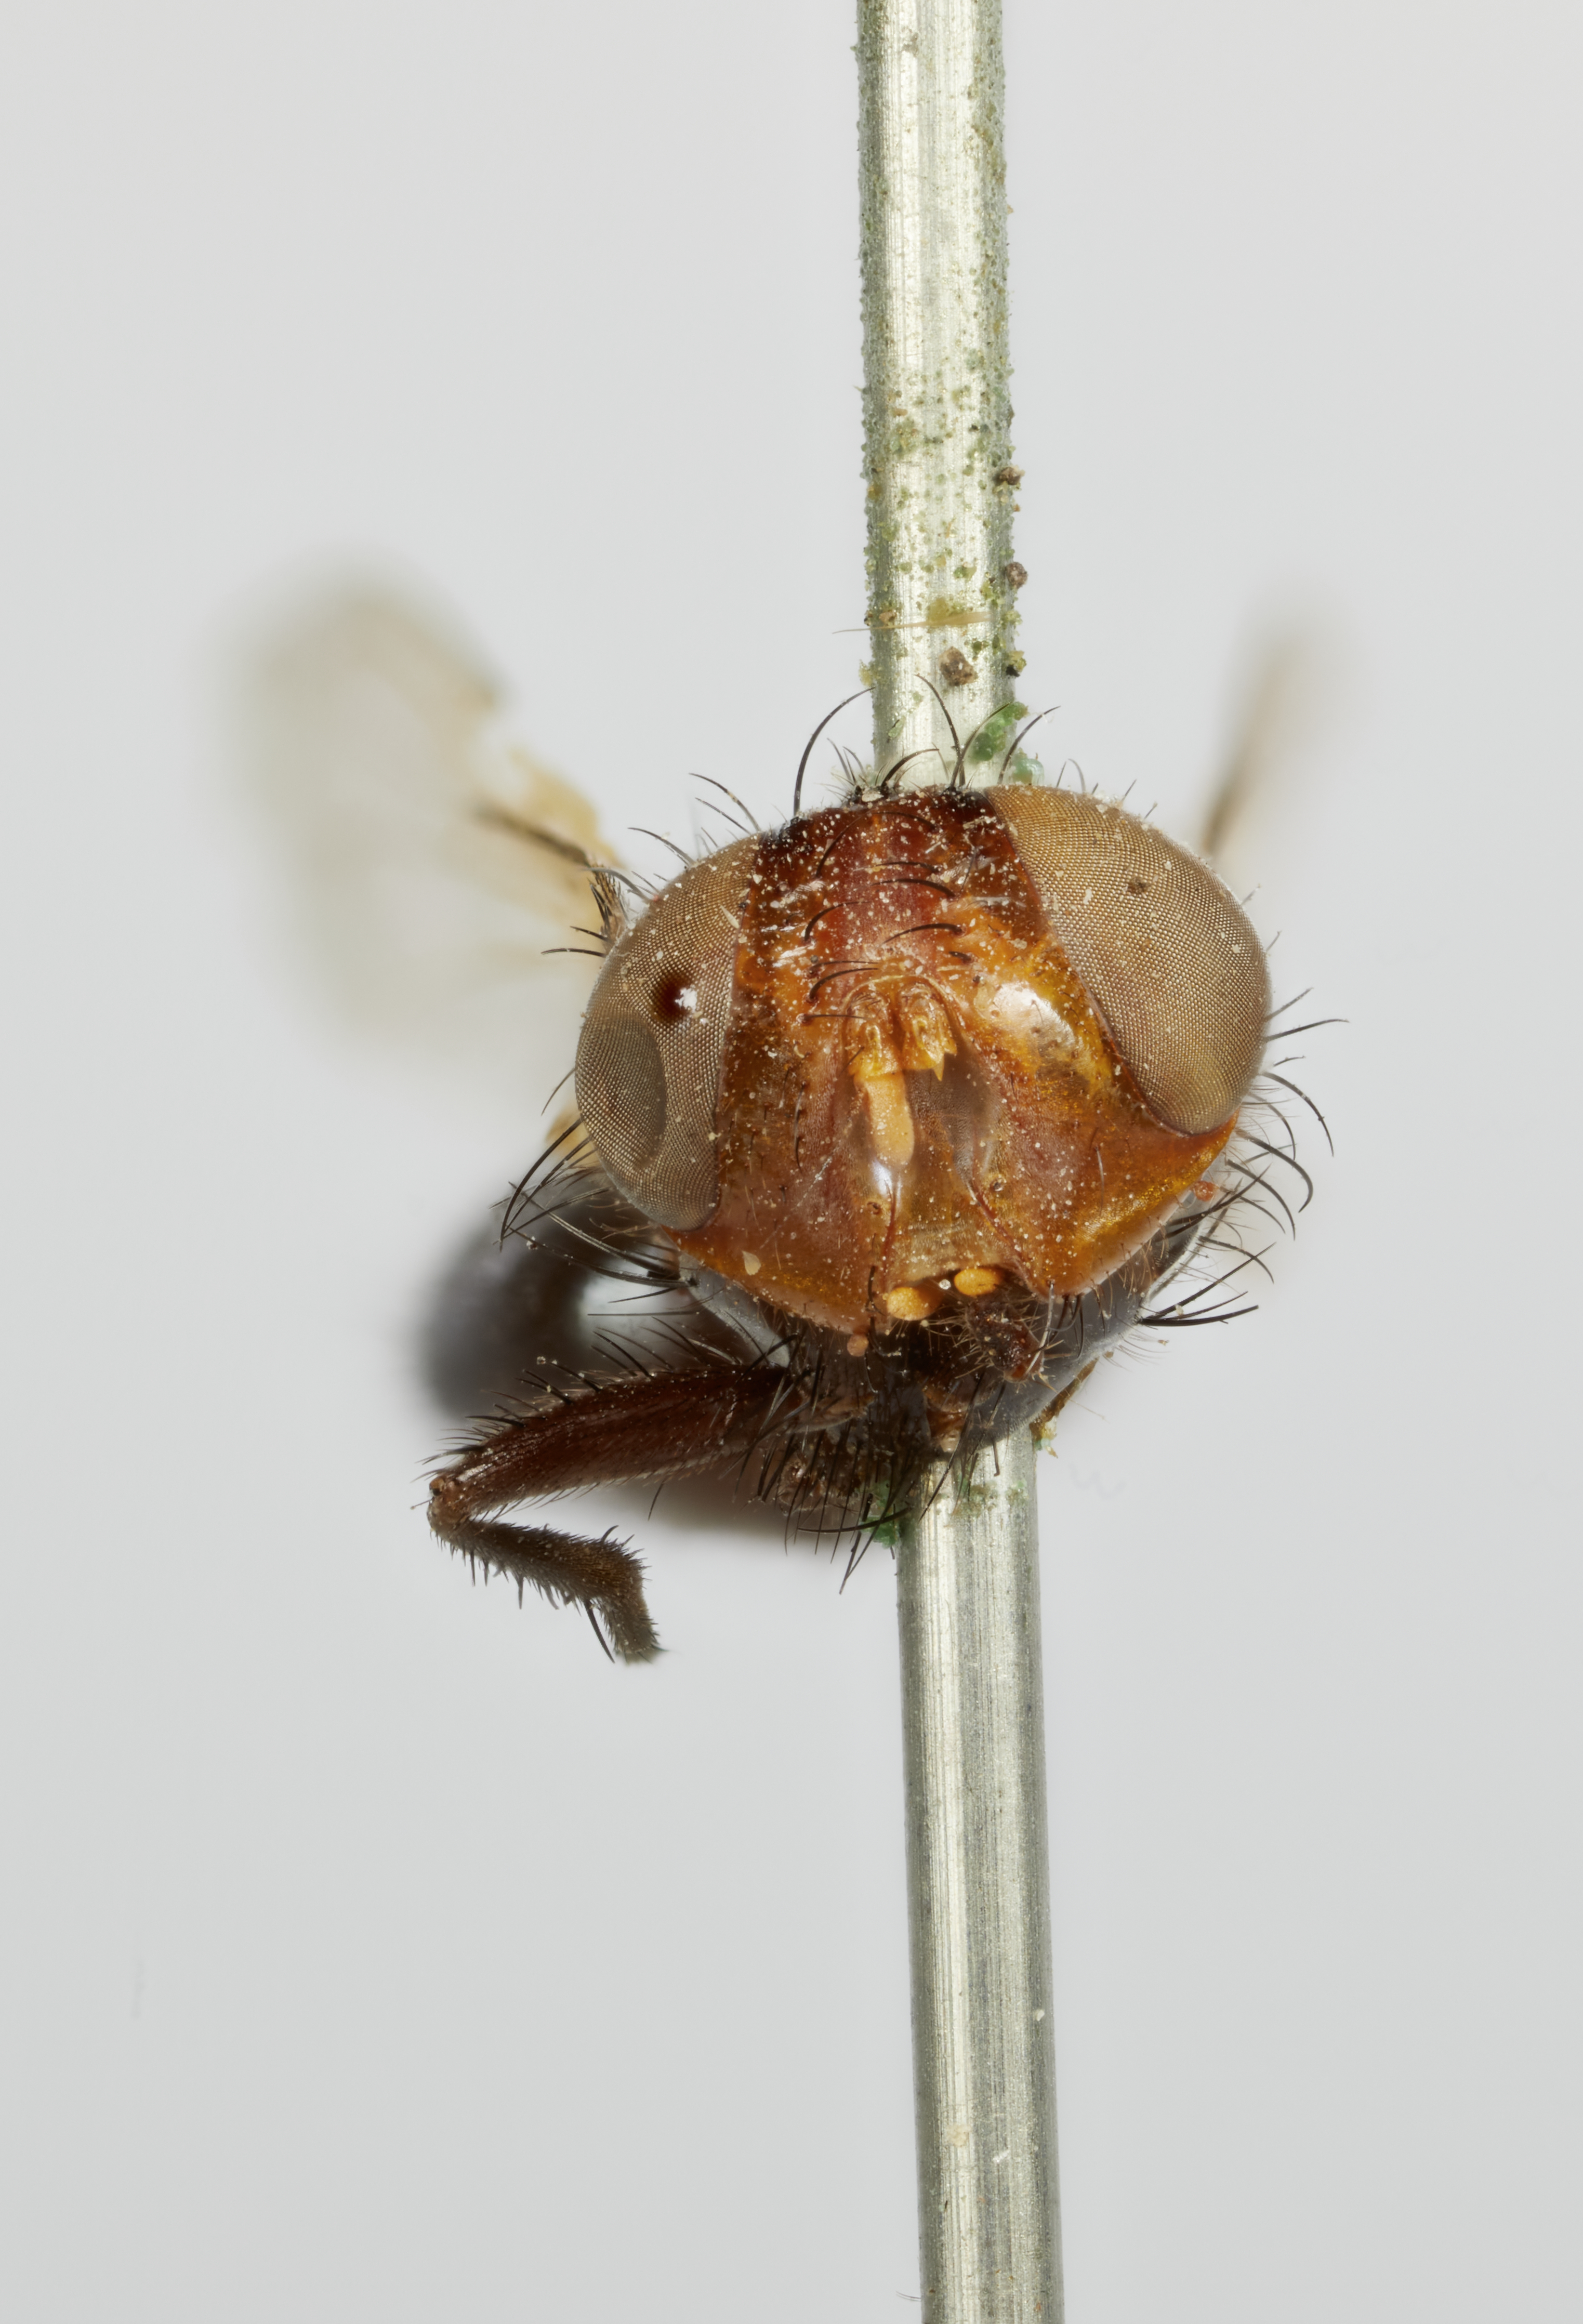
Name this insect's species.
Myiophasia setigera
